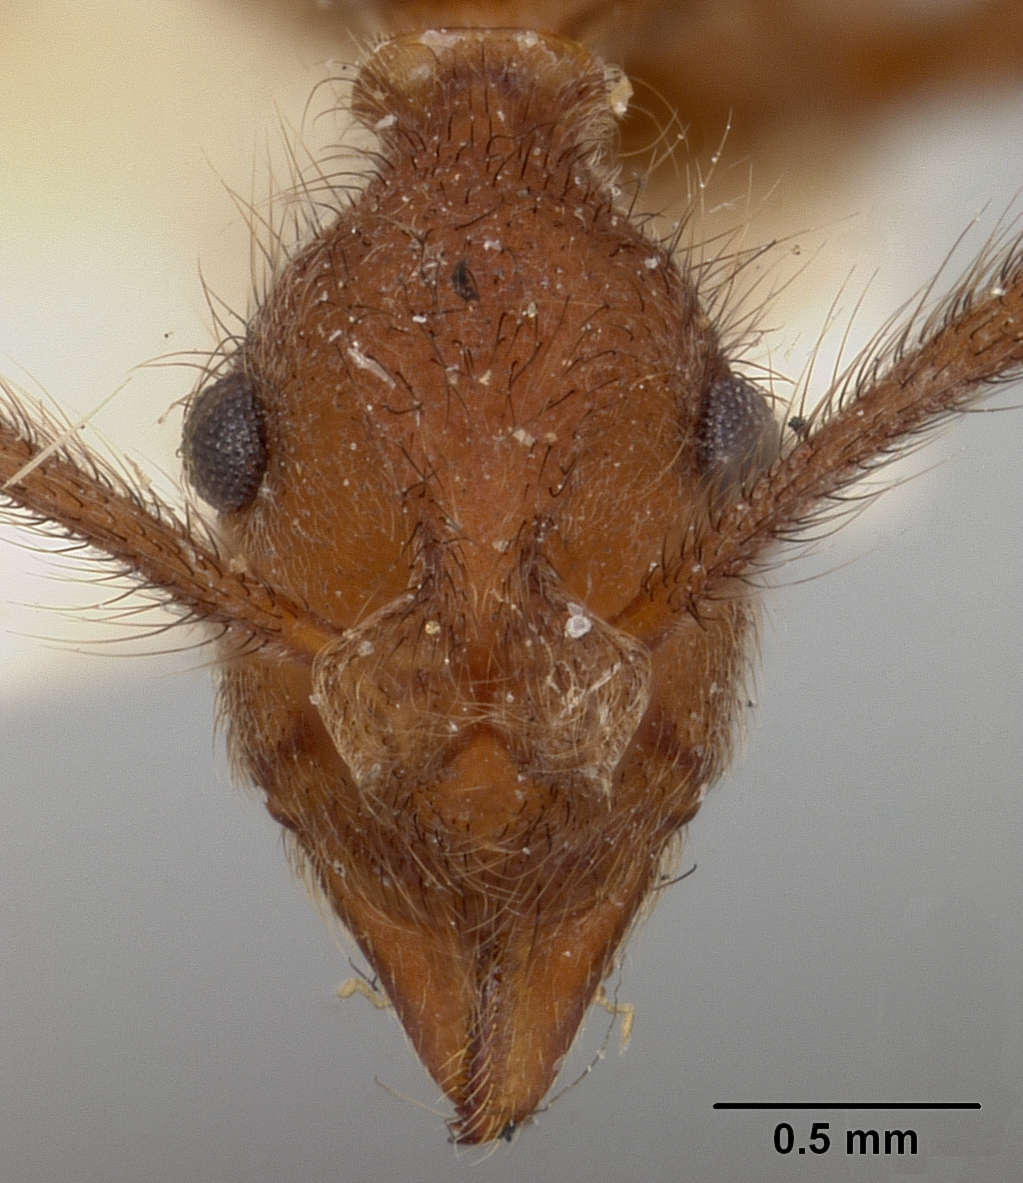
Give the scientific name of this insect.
Apterostigma urichii
